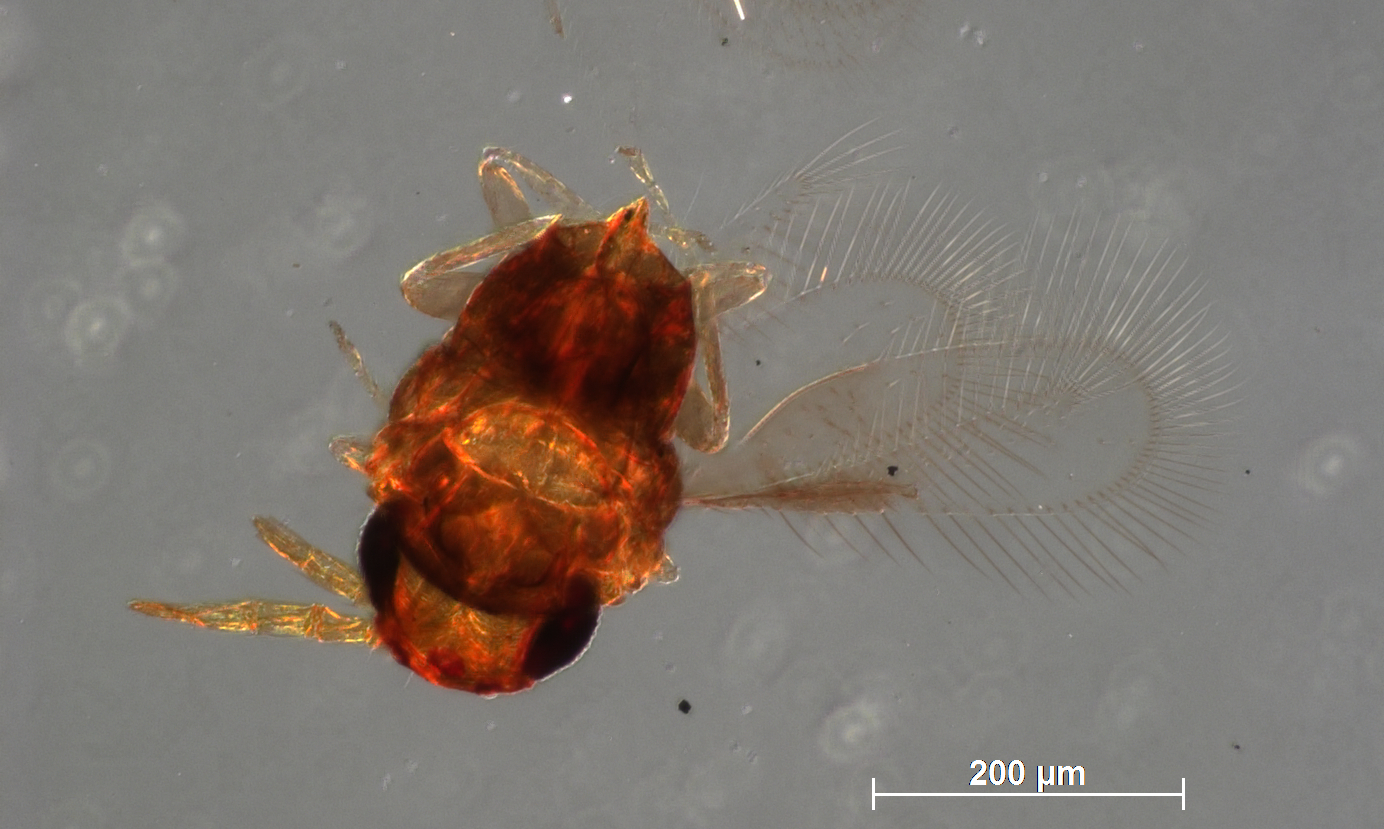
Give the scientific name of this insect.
Artas koebelei
